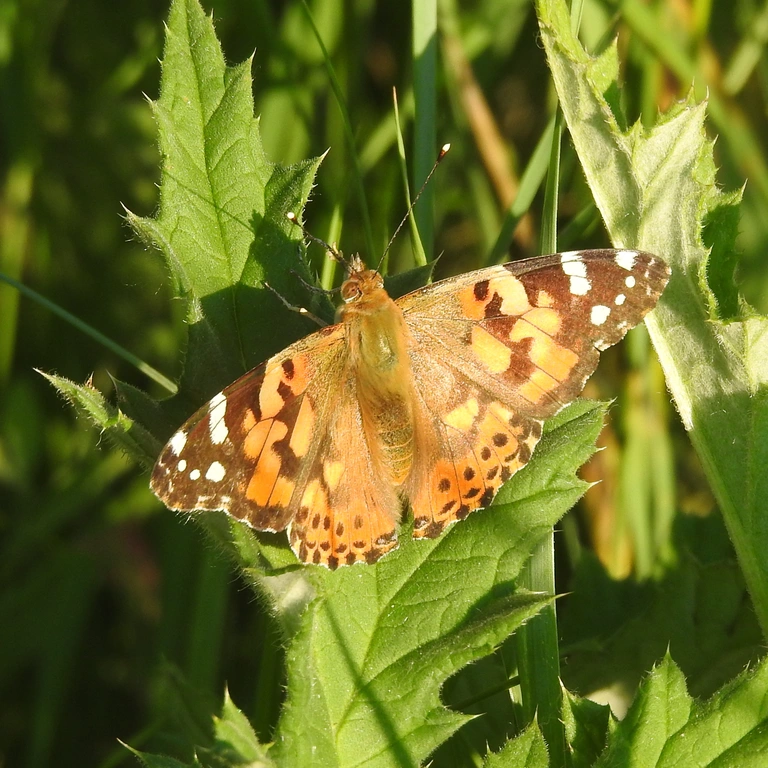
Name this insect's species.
Vanessa cardui
